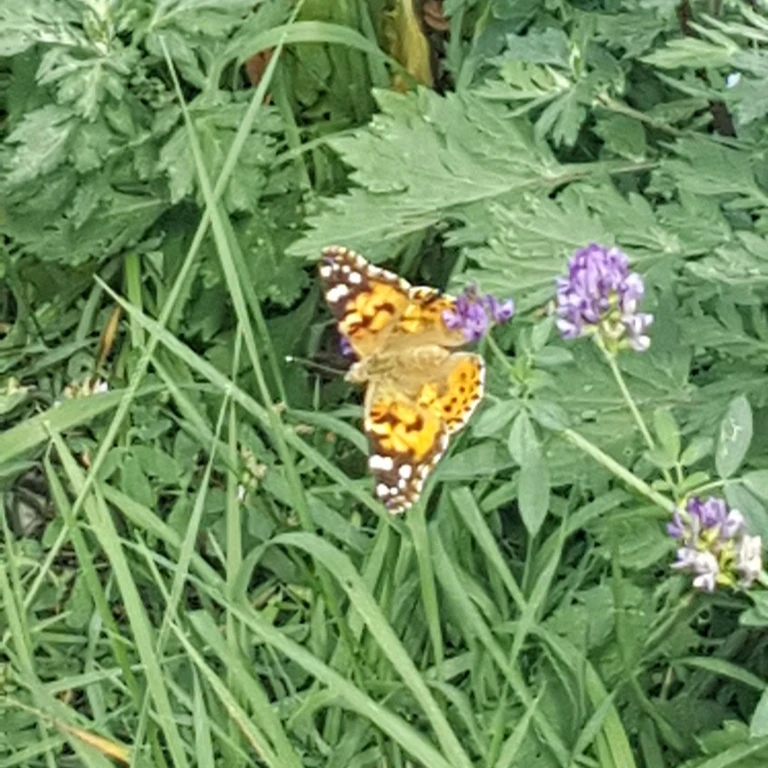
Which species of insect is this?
Vanessa cardui
